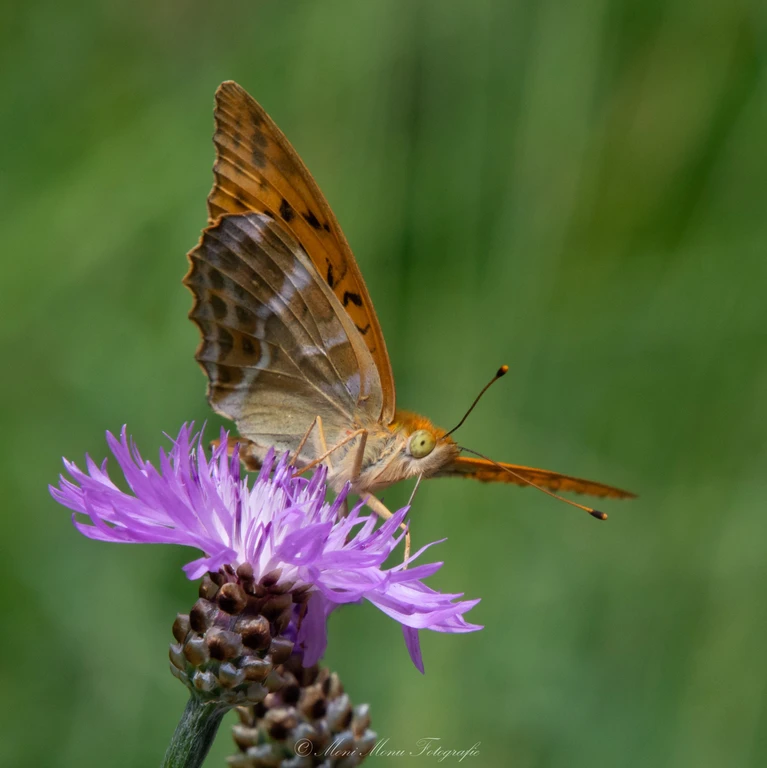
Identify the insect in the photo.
Argynnis paphia
